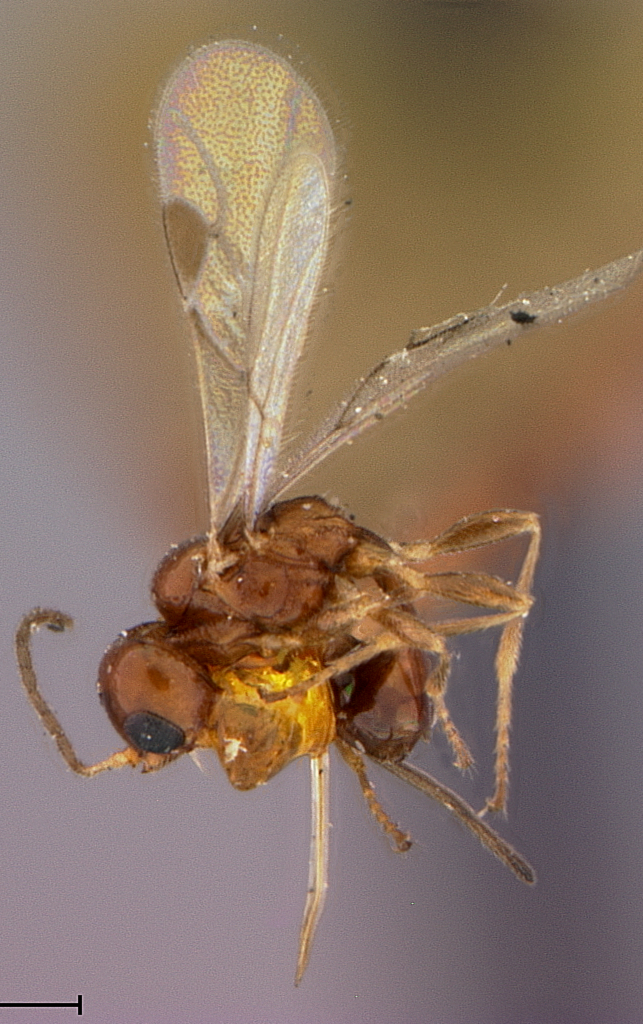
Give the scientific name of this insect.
Cosmophorus hypothenemi
